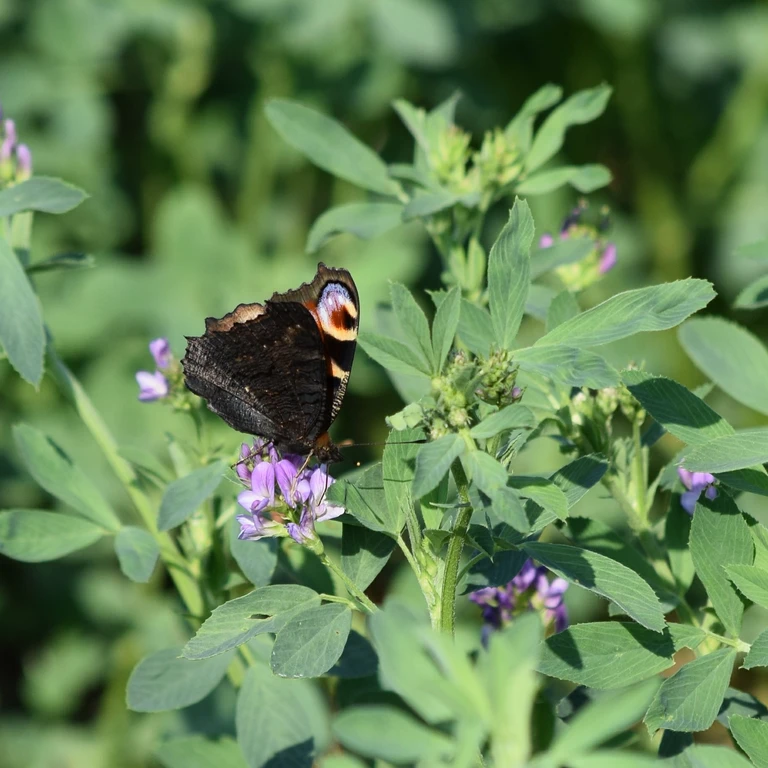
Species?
Aglais io
